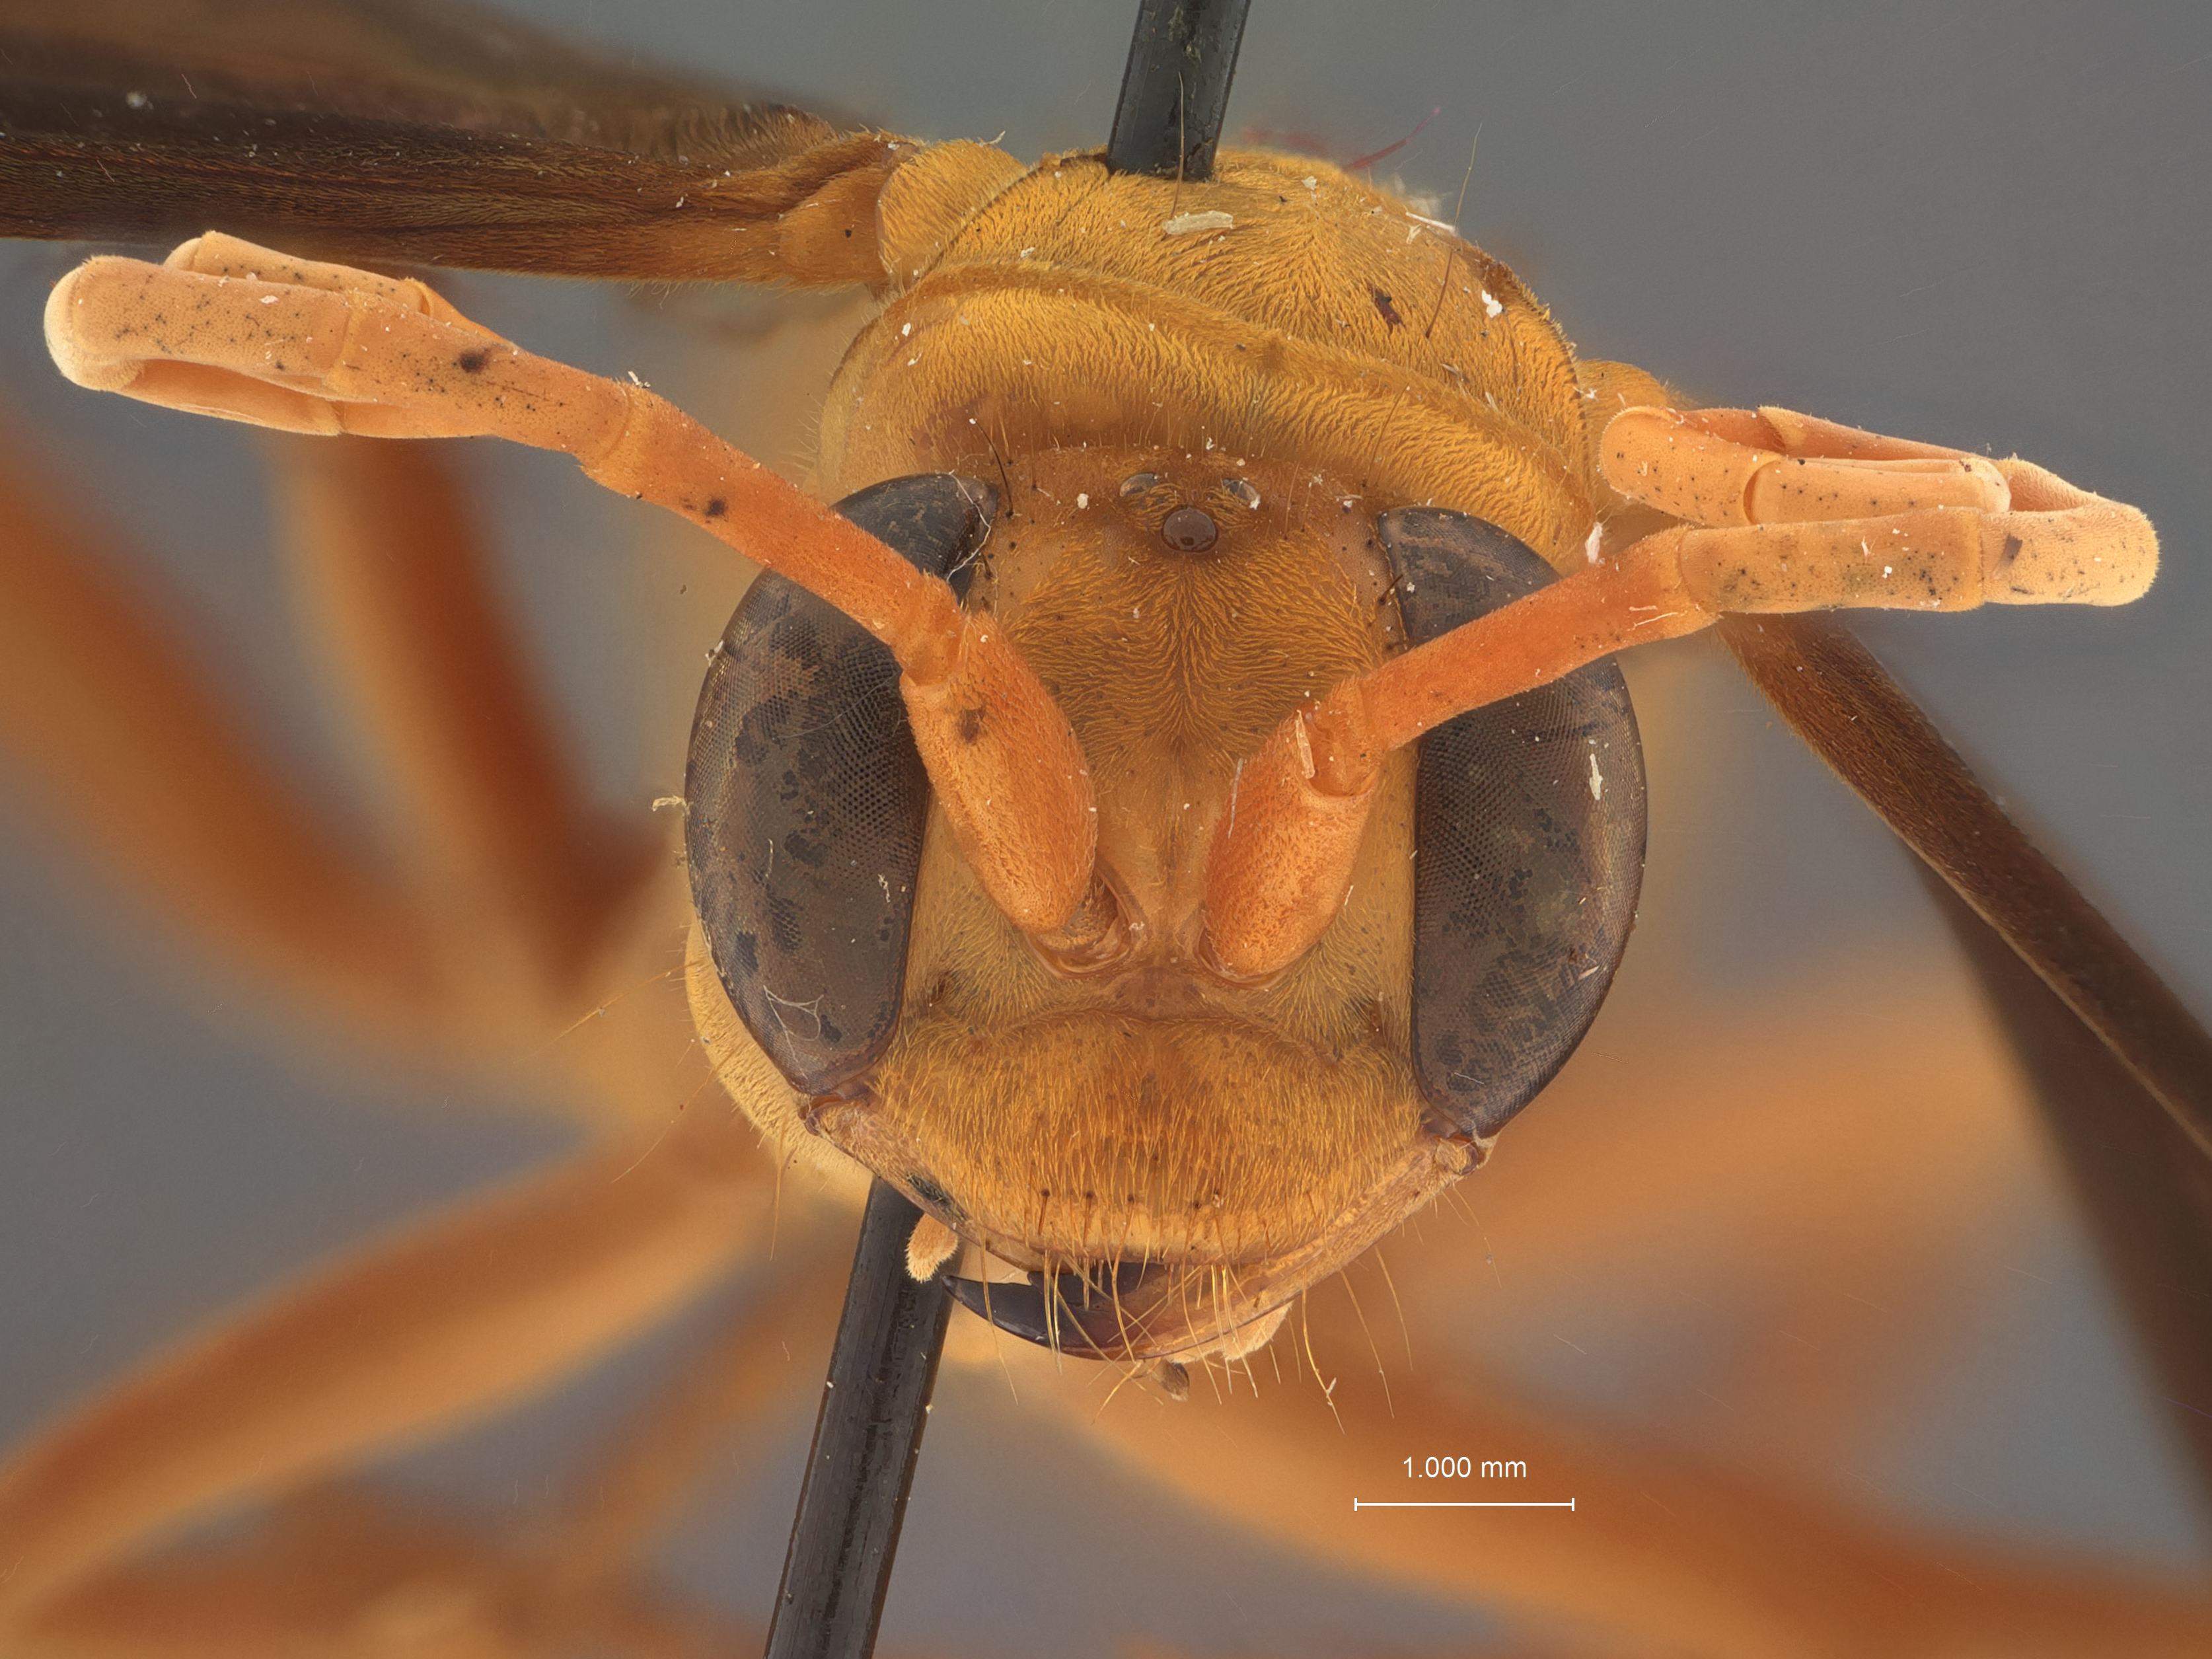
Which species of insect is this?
Hemipepsis dubitans
